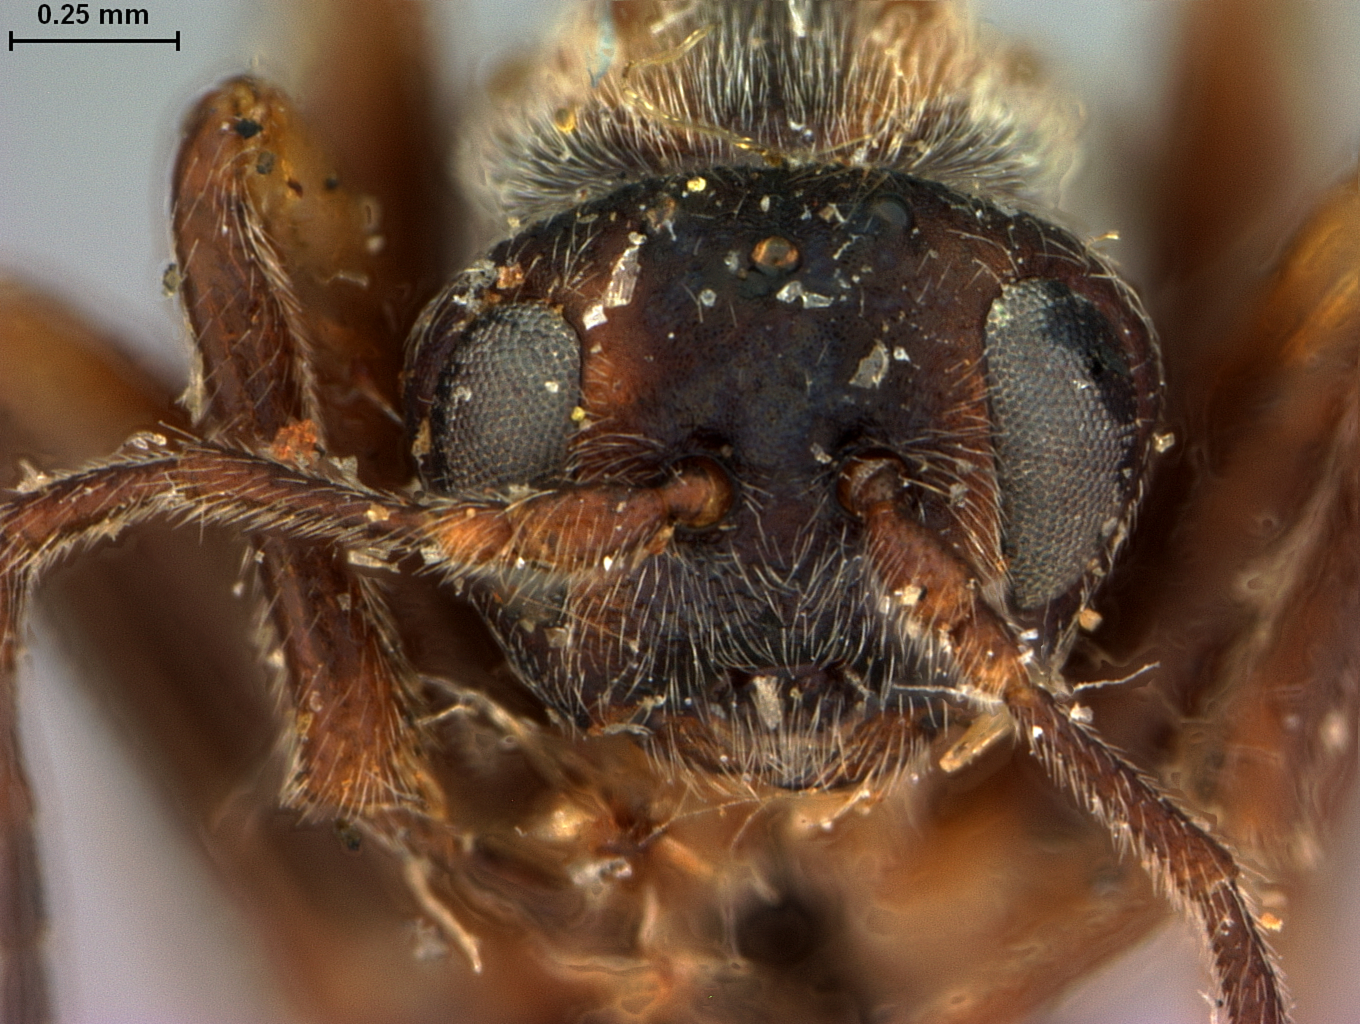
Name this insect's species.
Philonix gillettei
